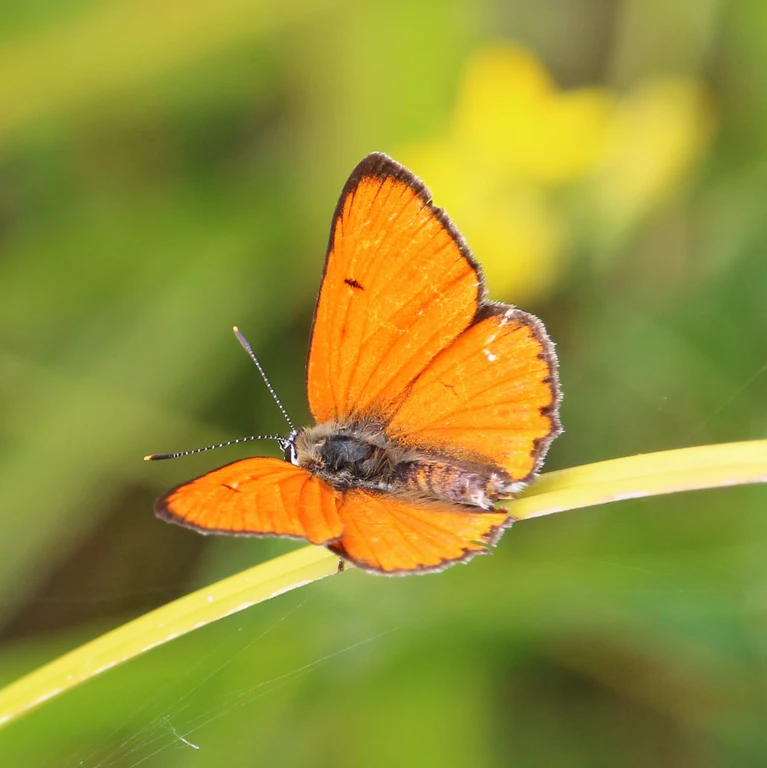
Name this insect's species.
Lycaena dispar
